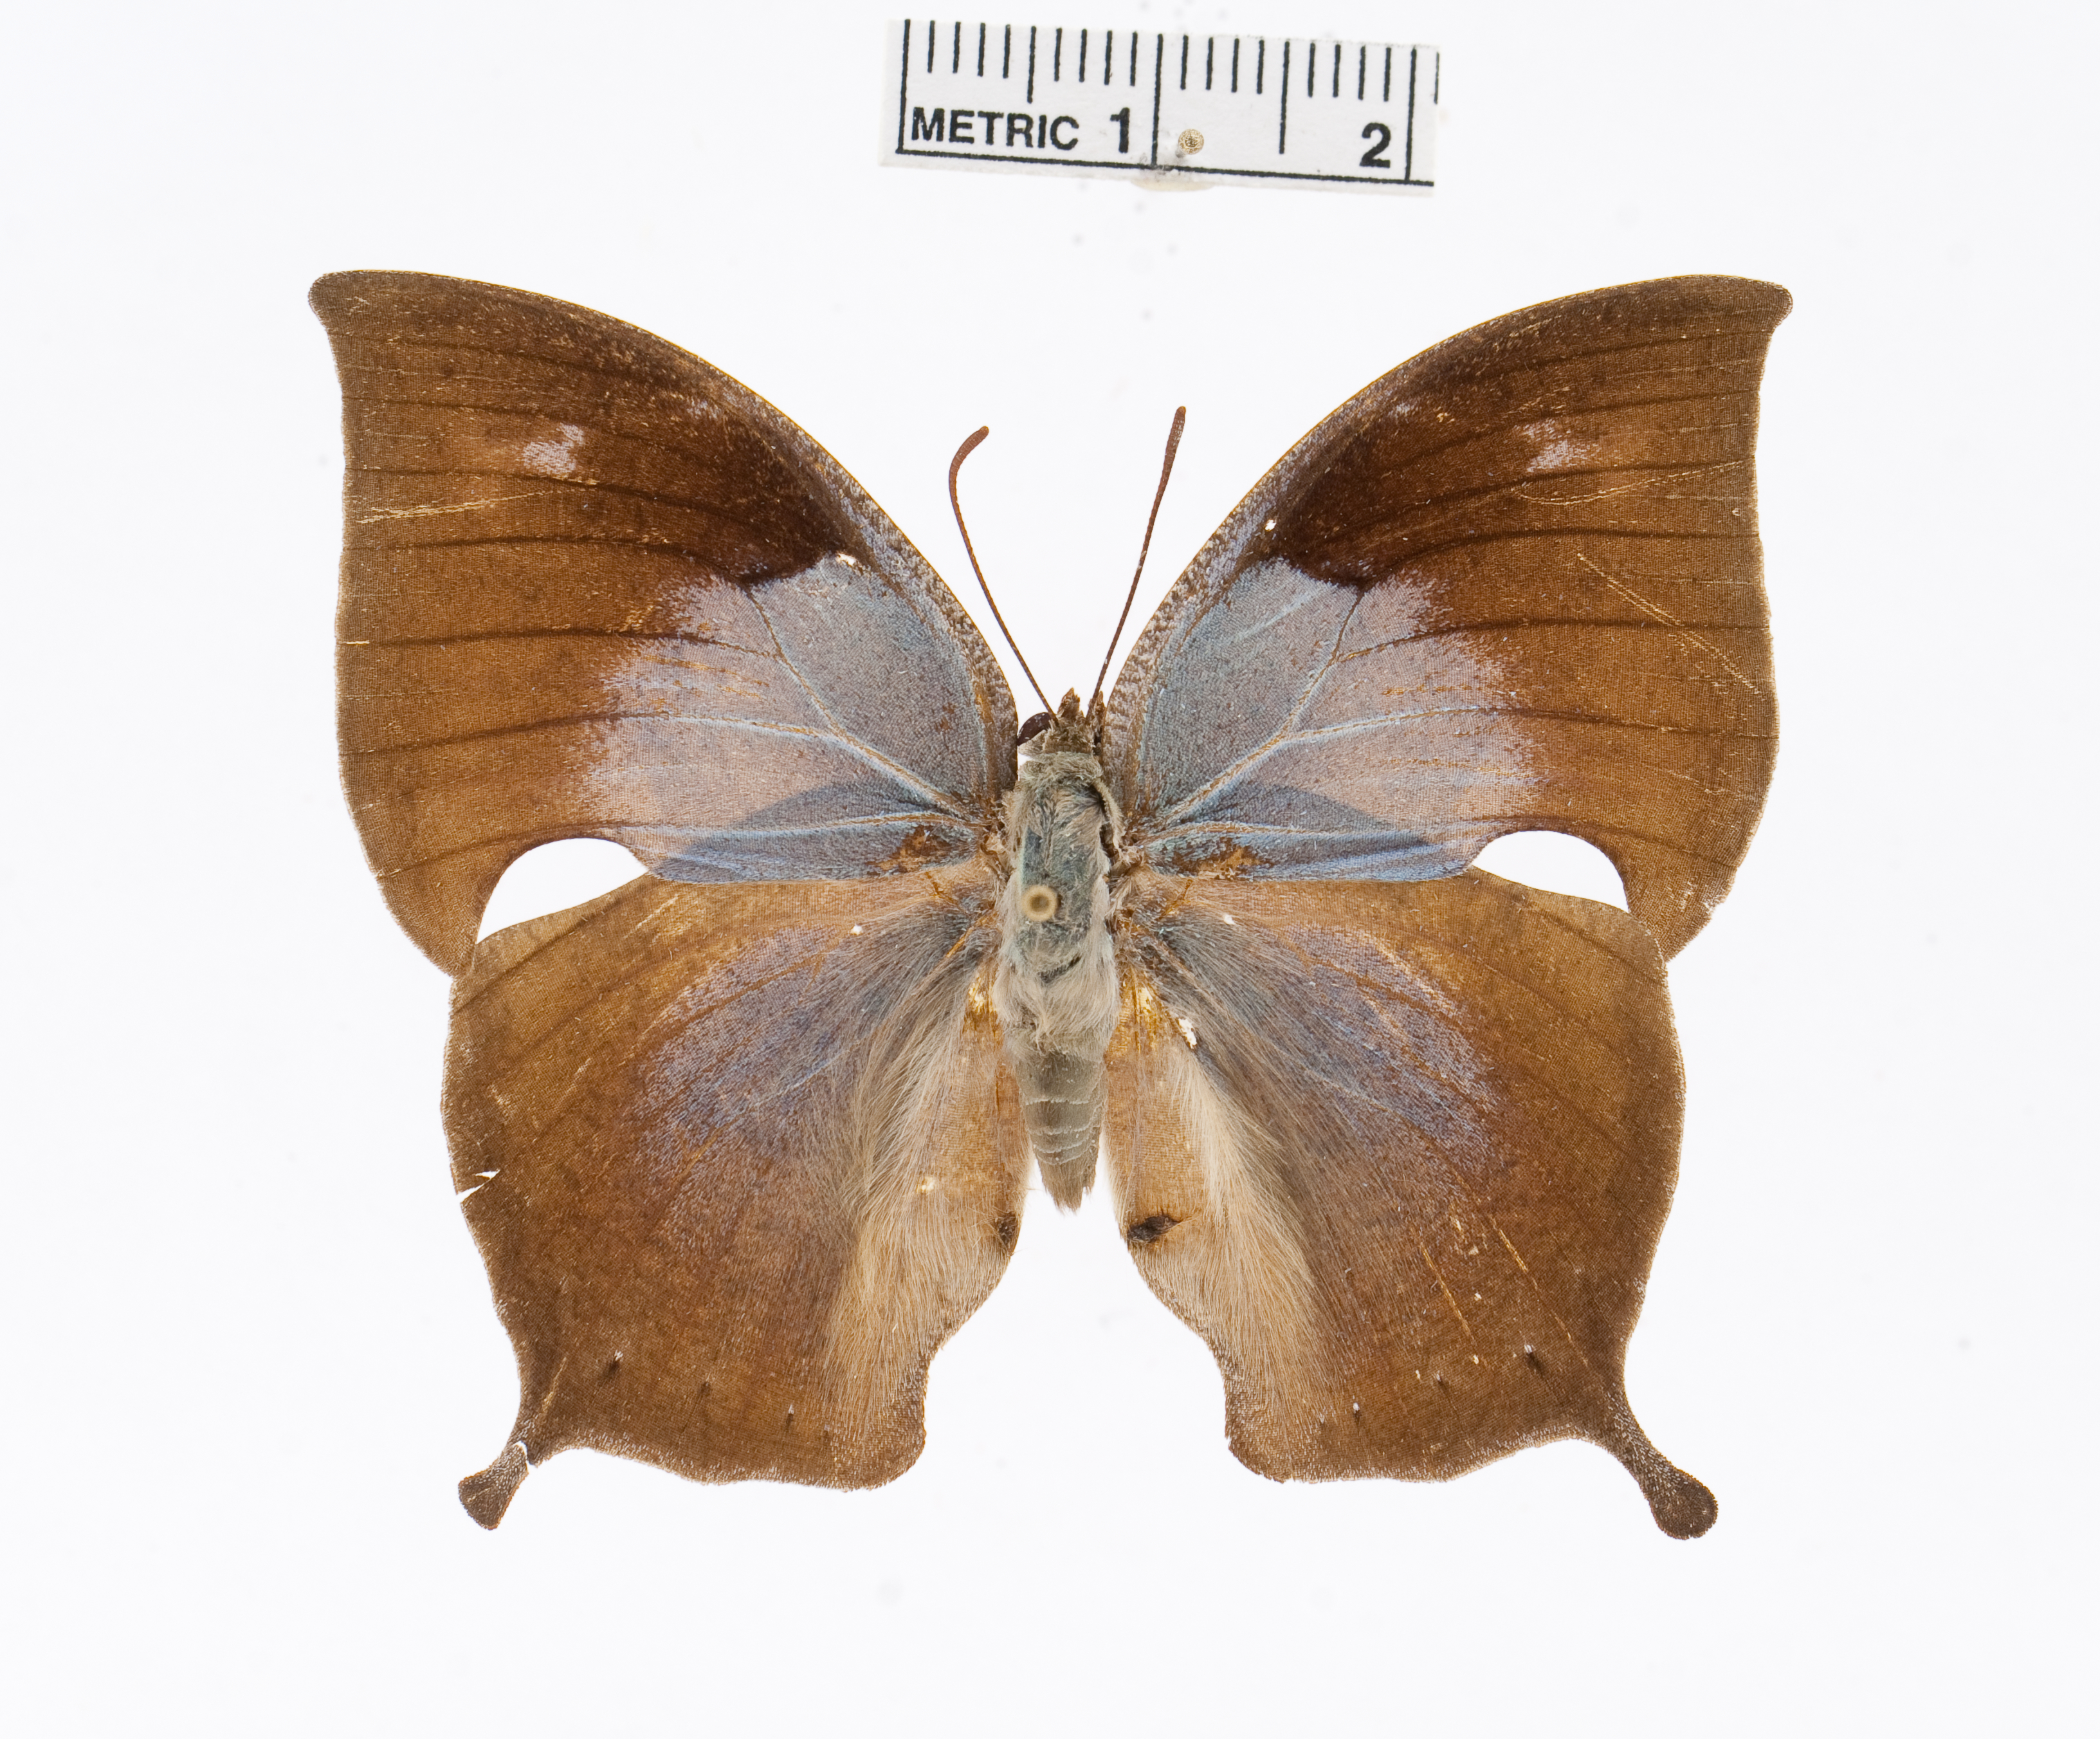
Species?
Memphis mora
